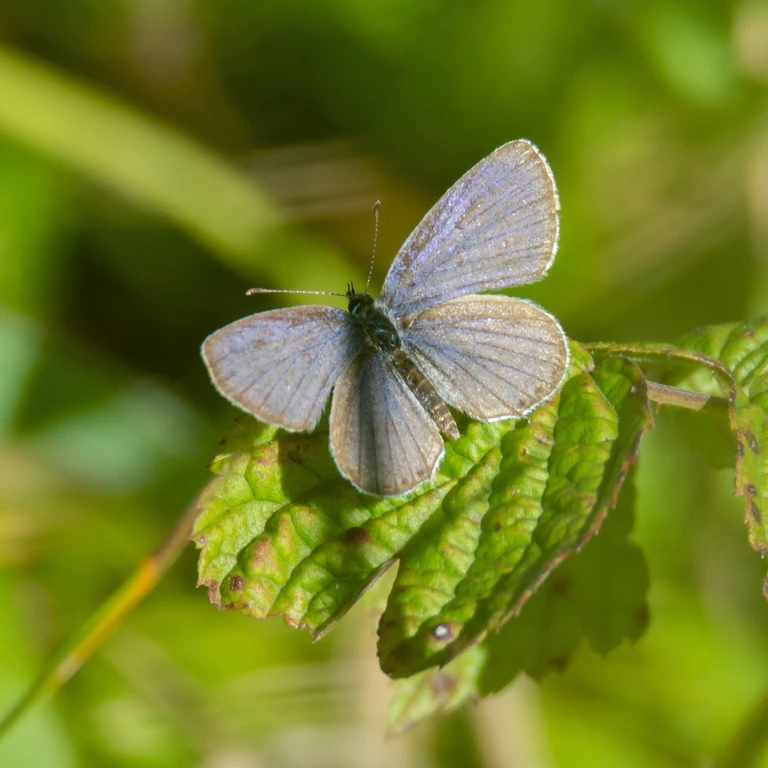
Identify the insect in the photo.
Cupido argiades (also Elkalyce argiades)
